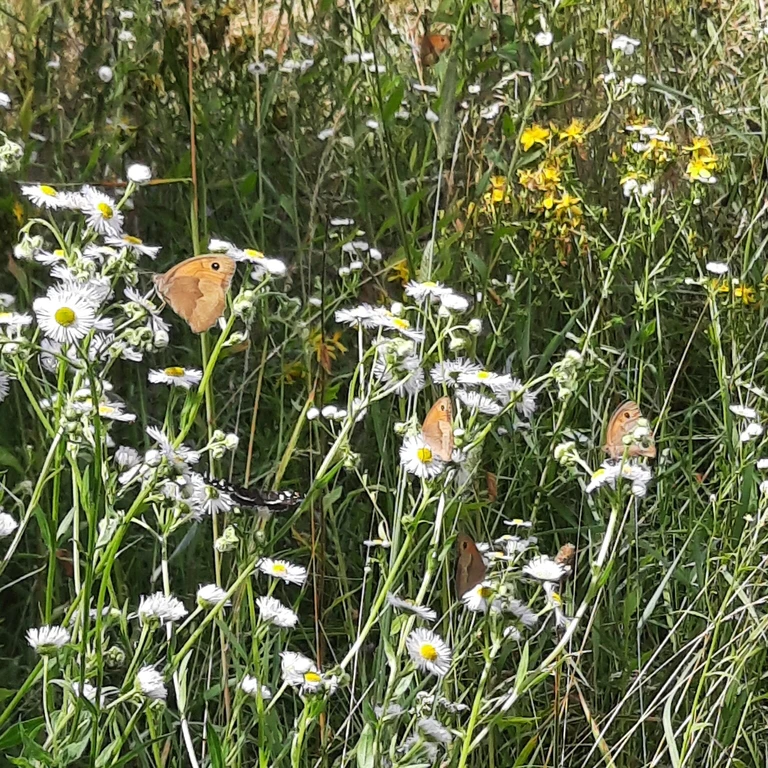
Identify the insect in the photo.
Maniola jurtina
